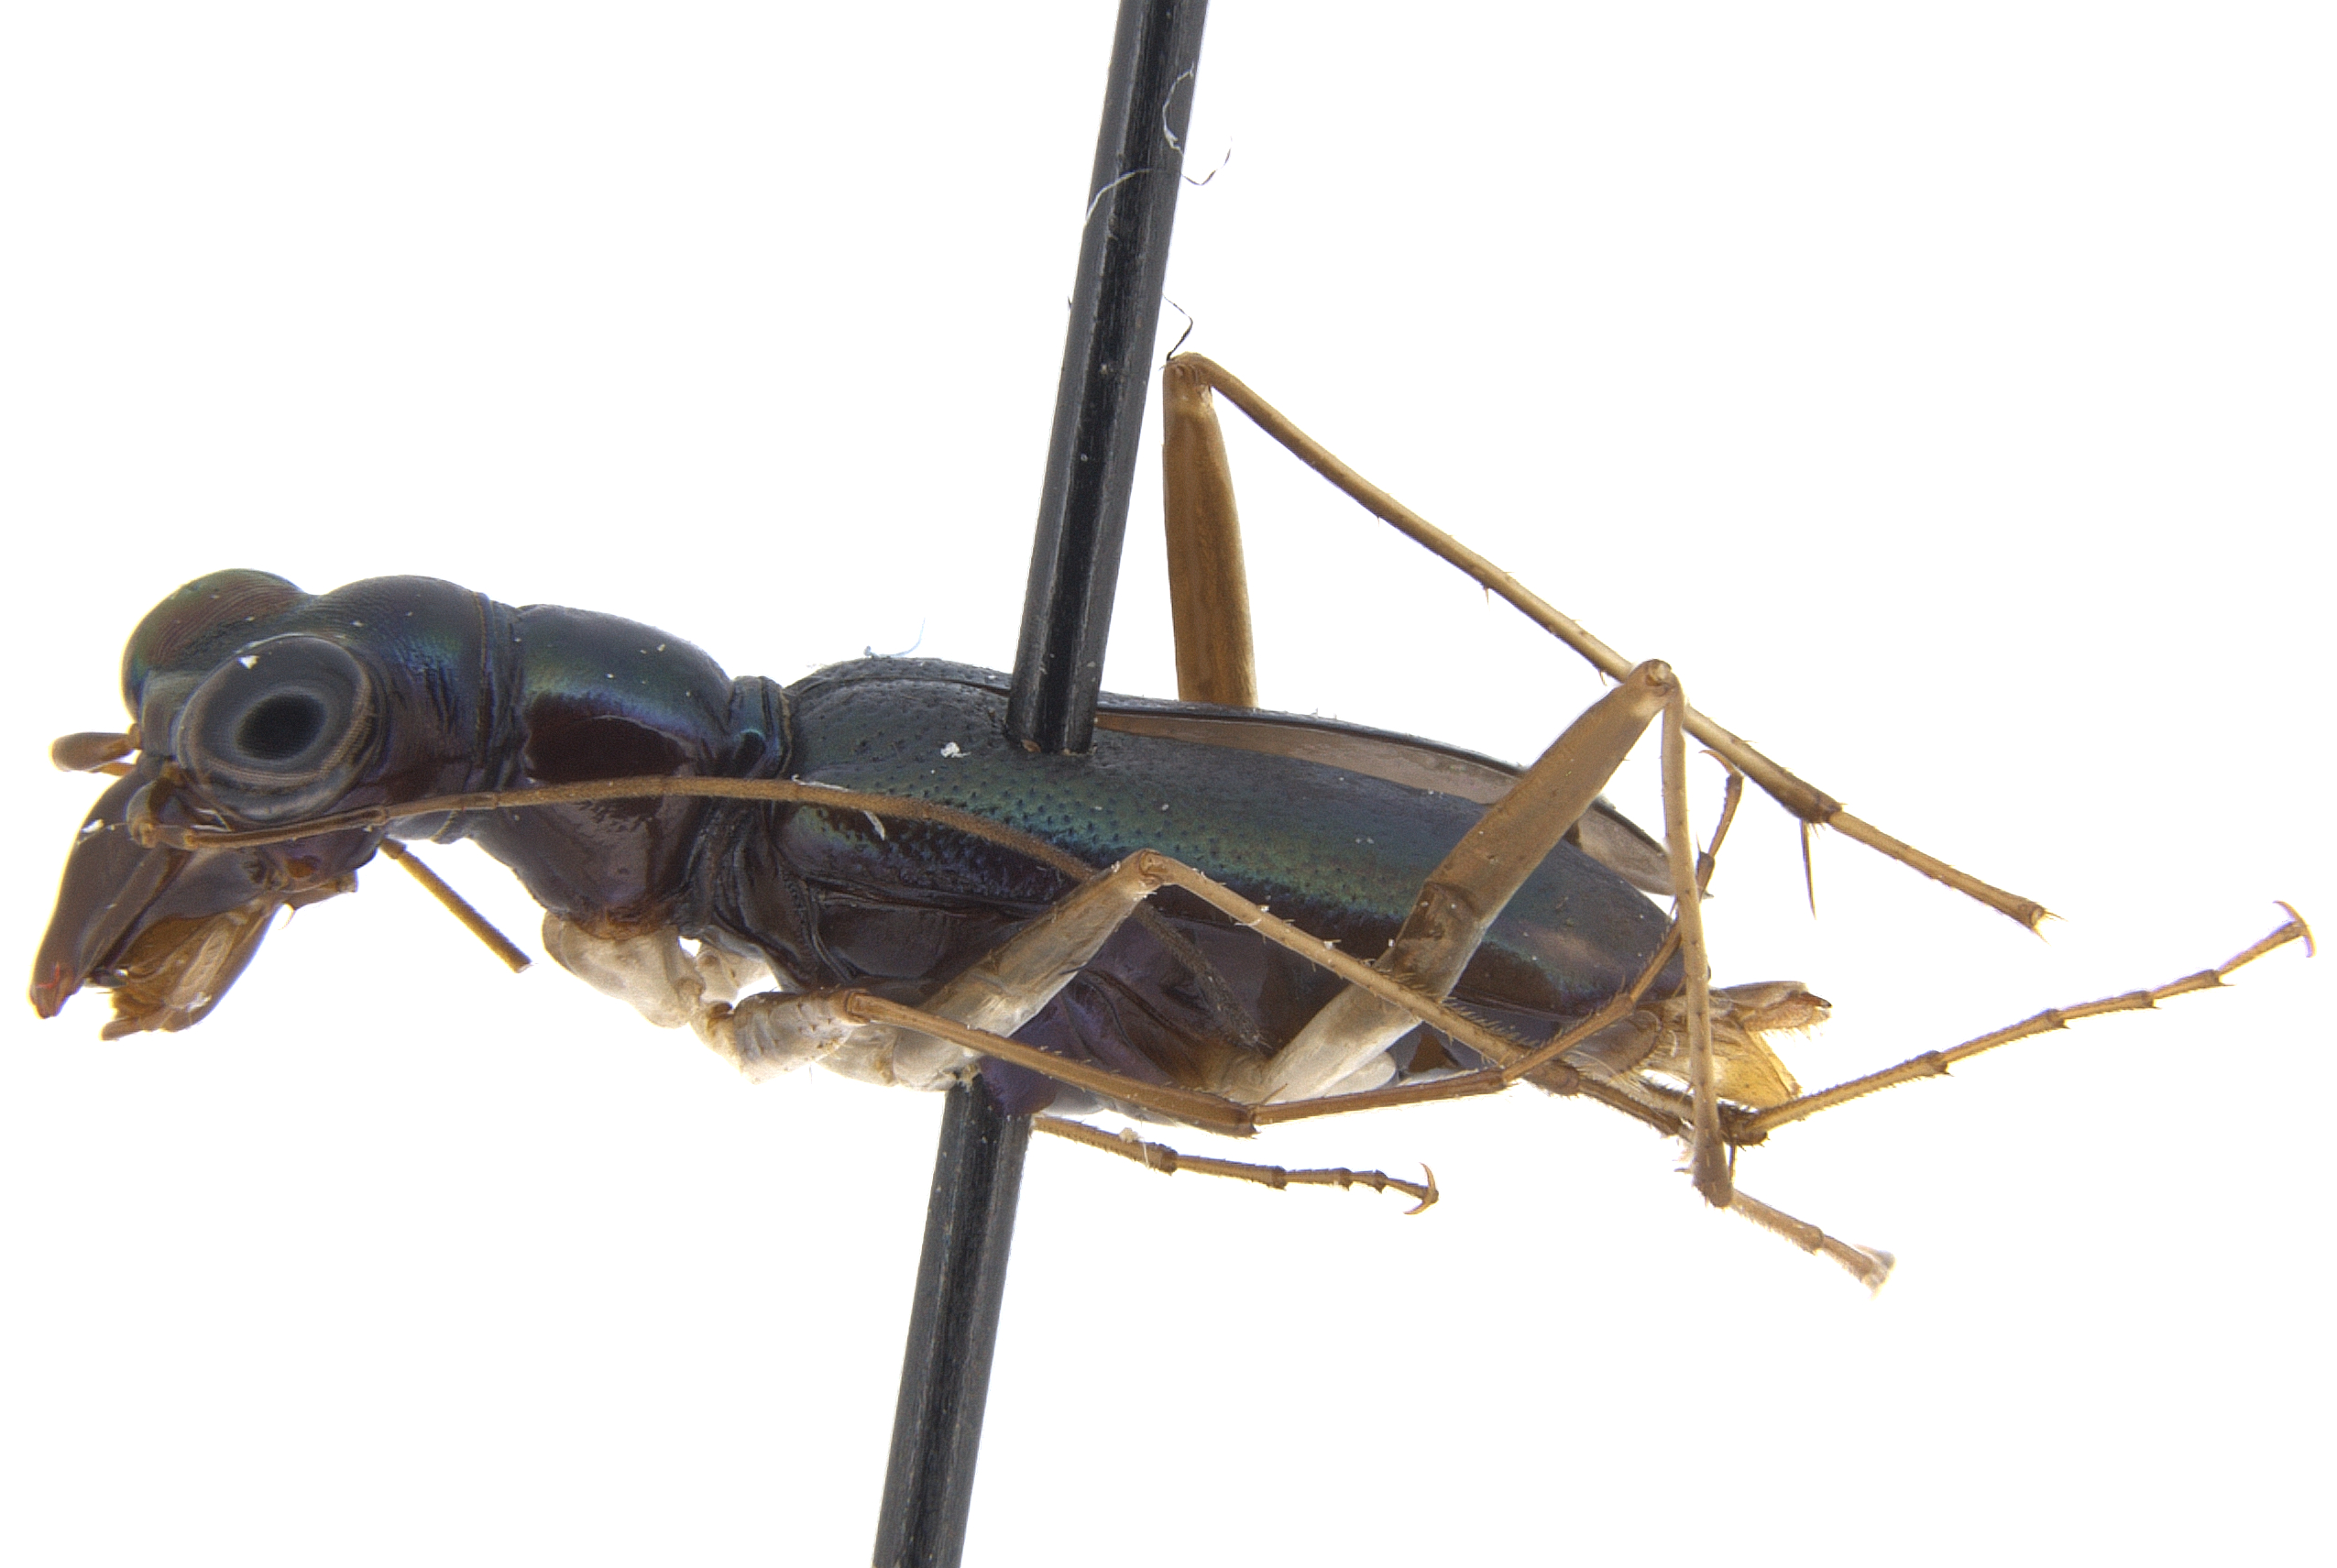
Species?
Physodeutera fairmairei
